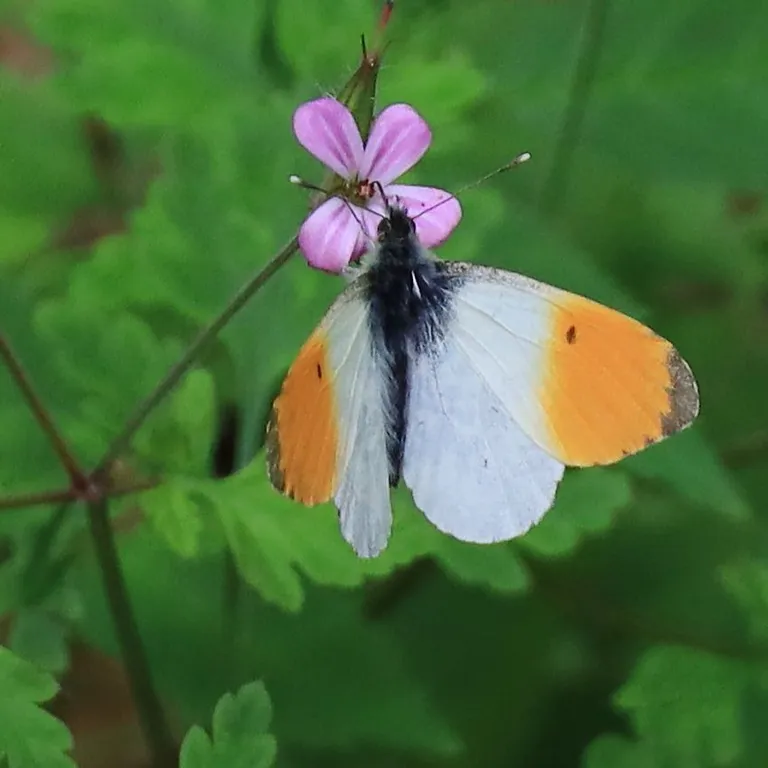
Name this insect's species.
Anthocharis cardamines
